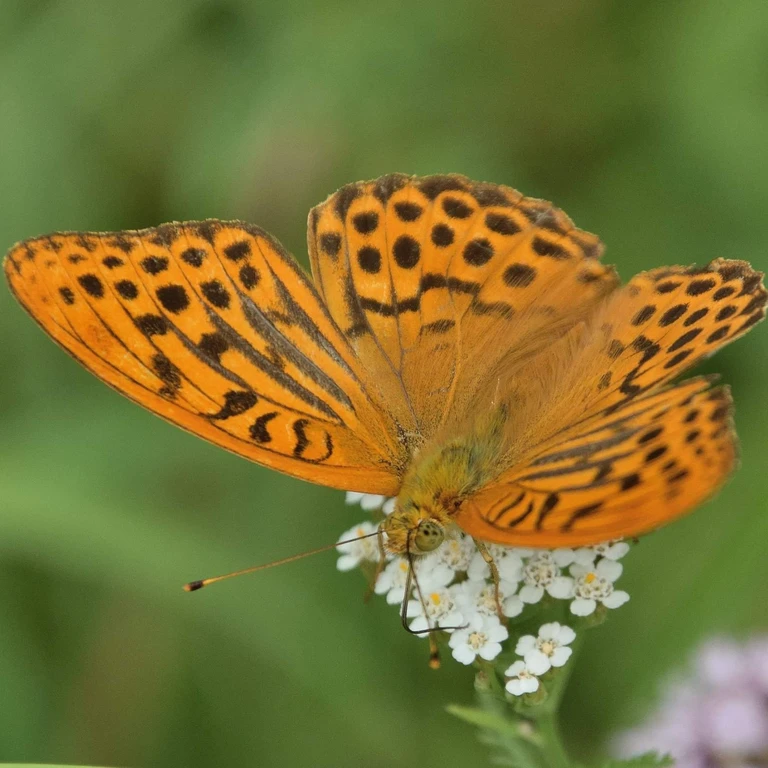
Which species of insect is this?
Argynnis paphia
